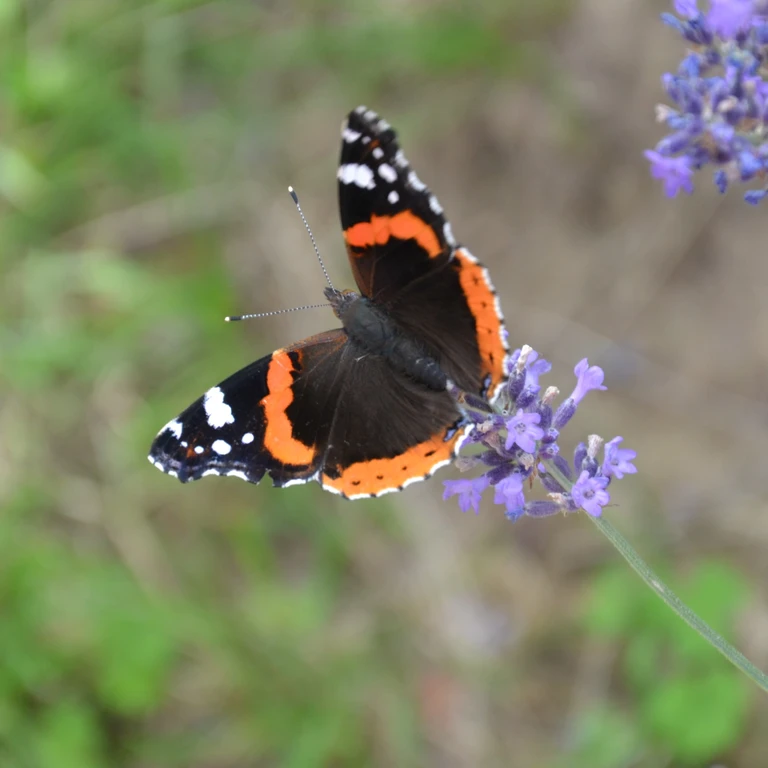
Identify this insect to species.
Vanessa atalanta
